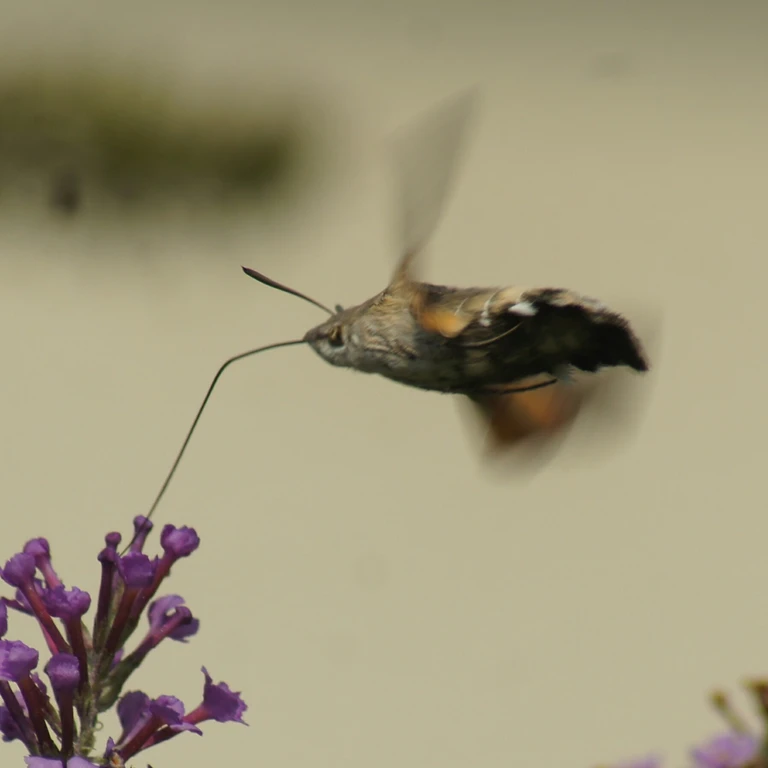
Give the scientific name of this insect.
Macroglossum stellatarum
